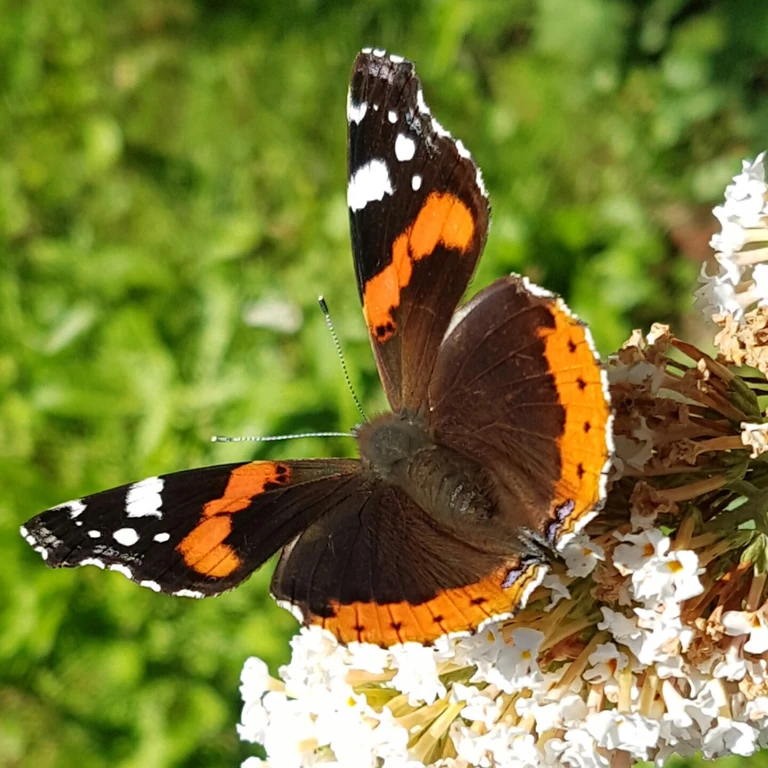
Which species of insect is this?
Vanessa atalanta
